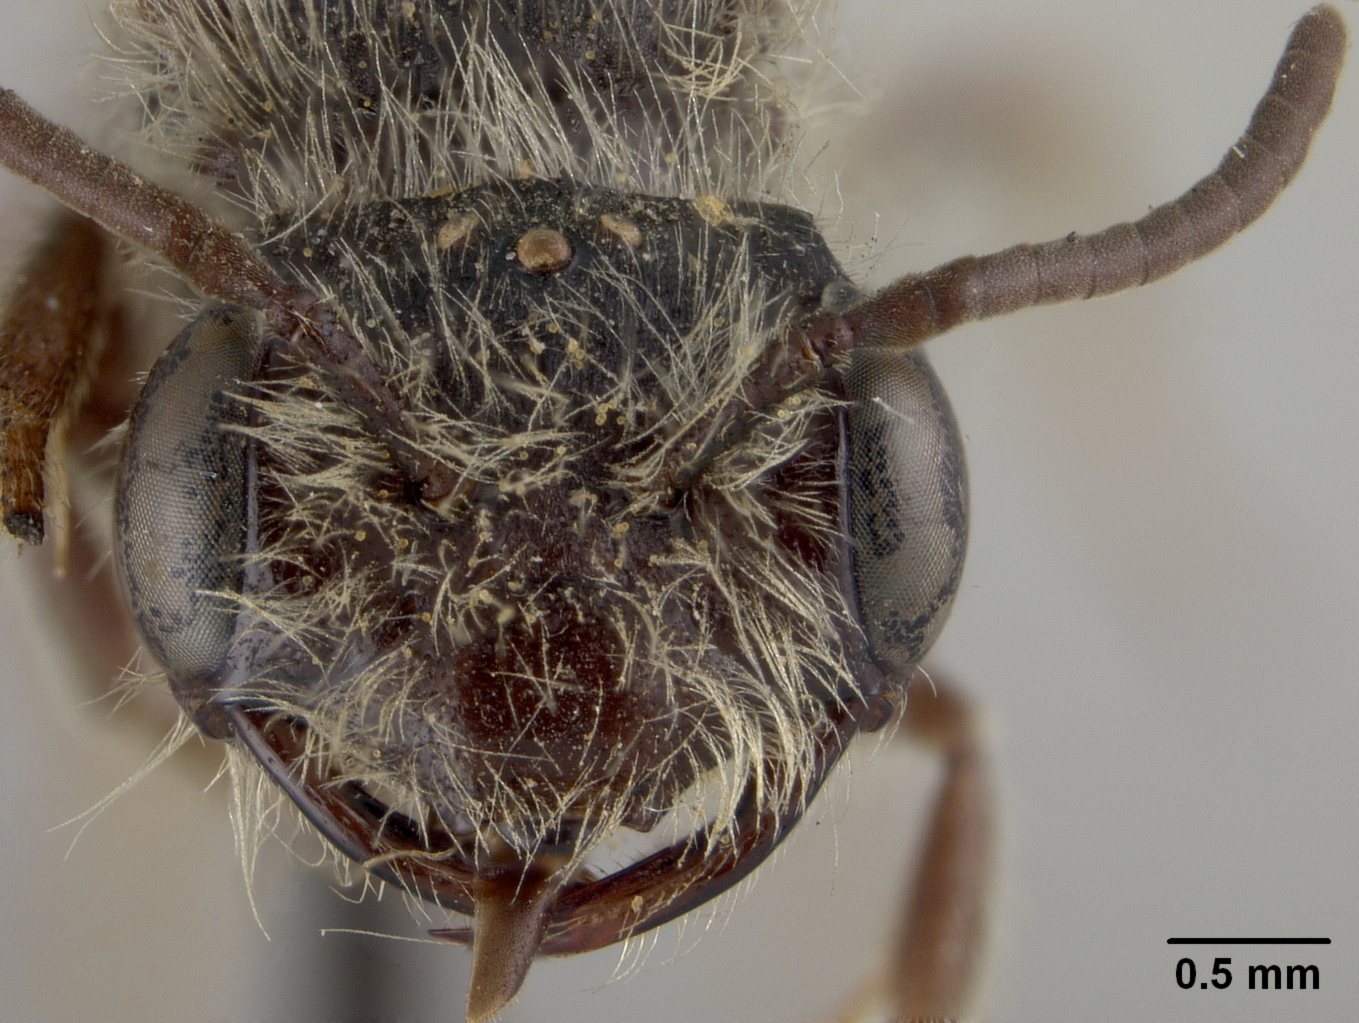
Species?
Andrena navajorum
